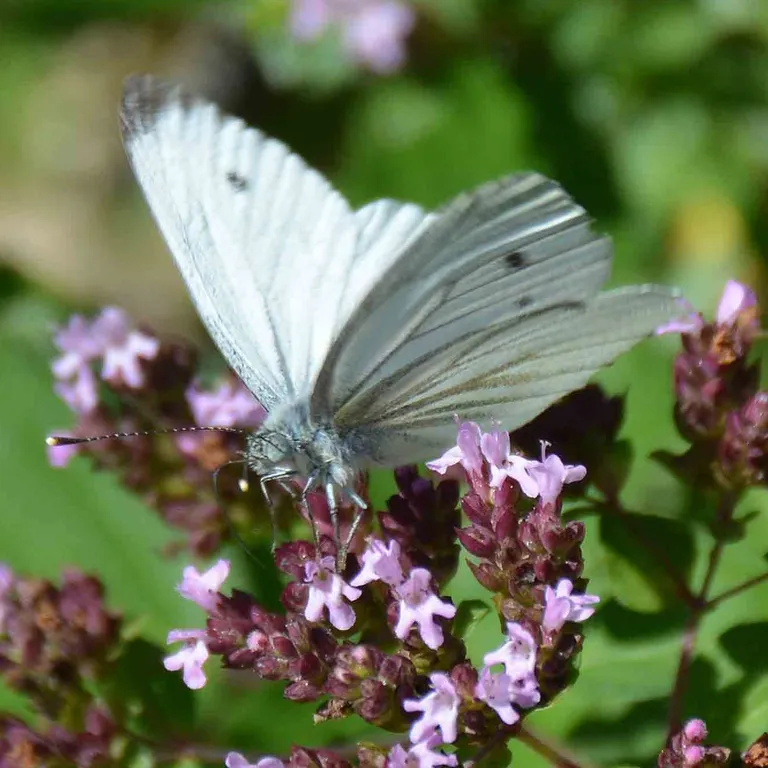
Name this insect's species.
Pieris napi
